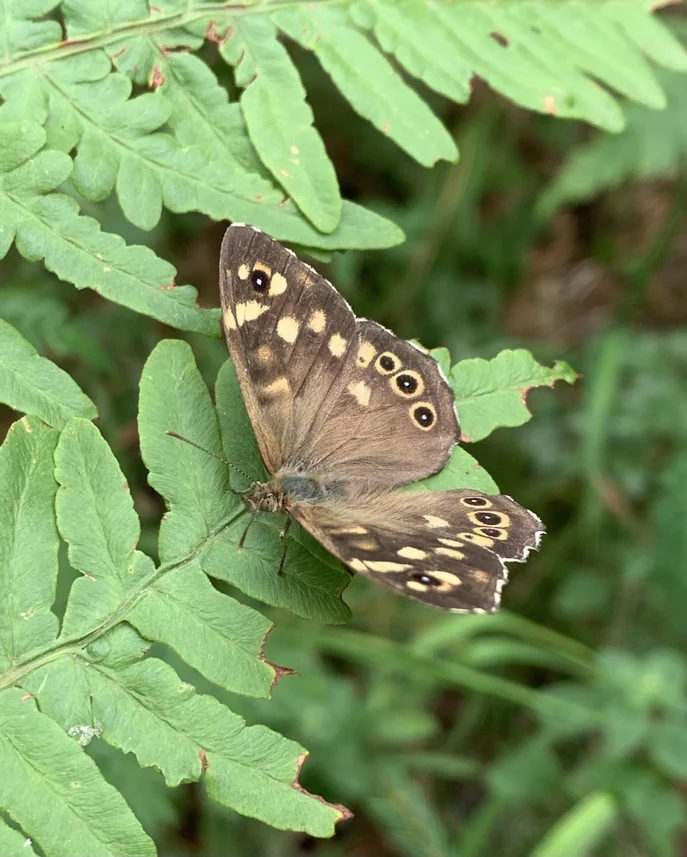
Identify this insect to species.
Pararge aegeria
